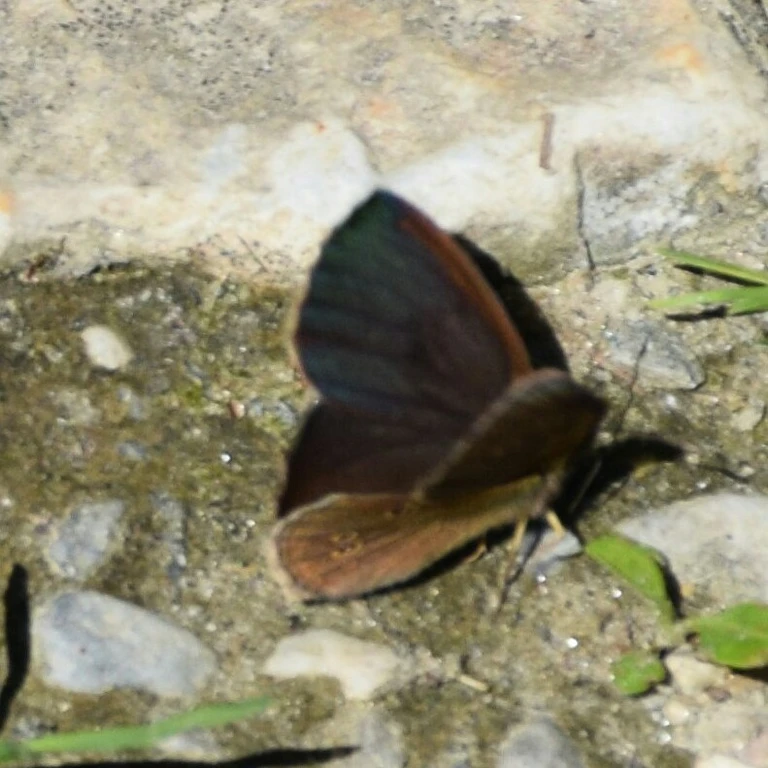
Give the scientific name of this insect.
Aphantopus hyperantus
